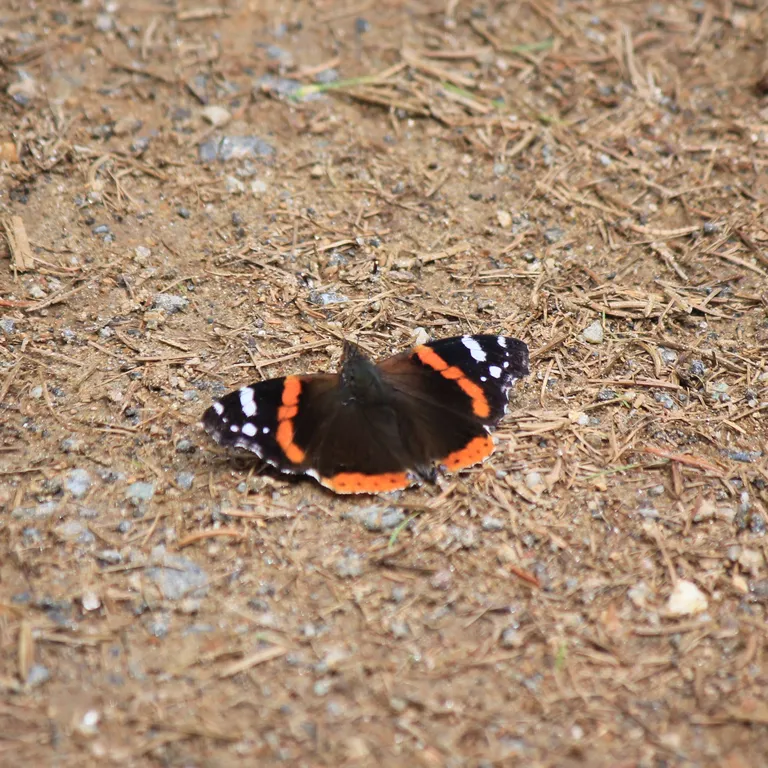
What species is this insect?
Vanessa atalanta
